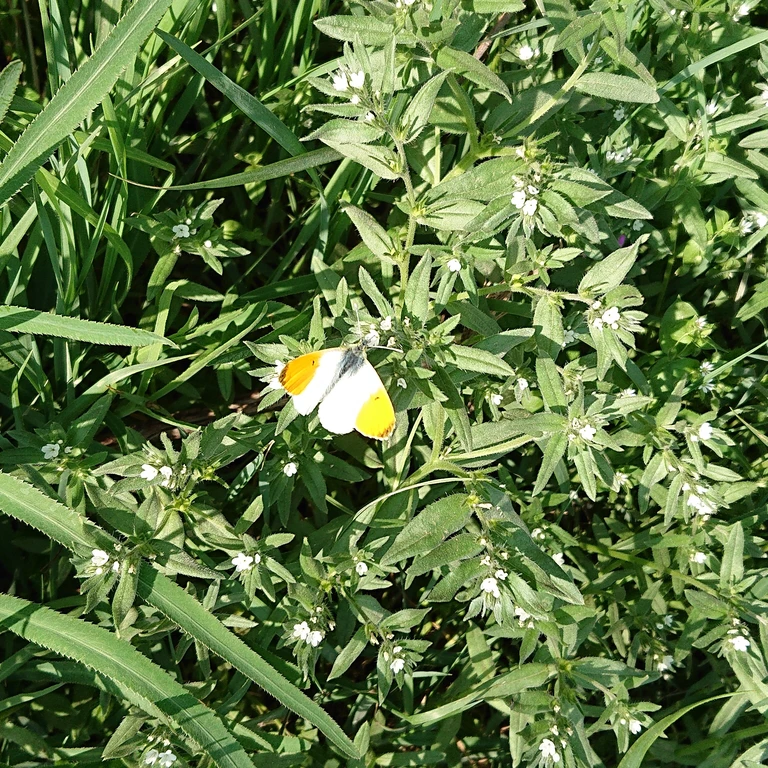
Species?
Anthocharis cardamines
